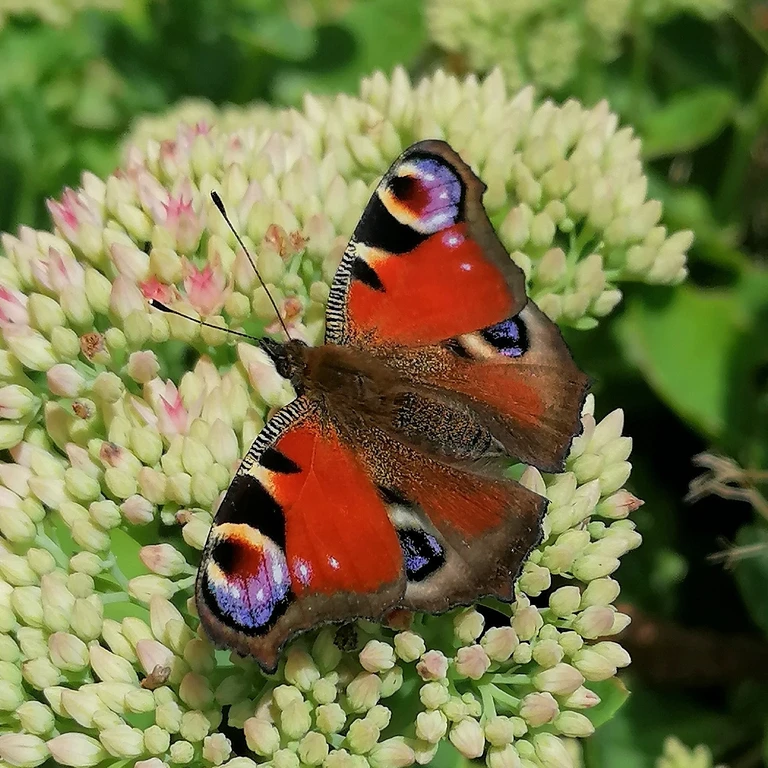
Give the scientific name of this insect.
Aglais io
